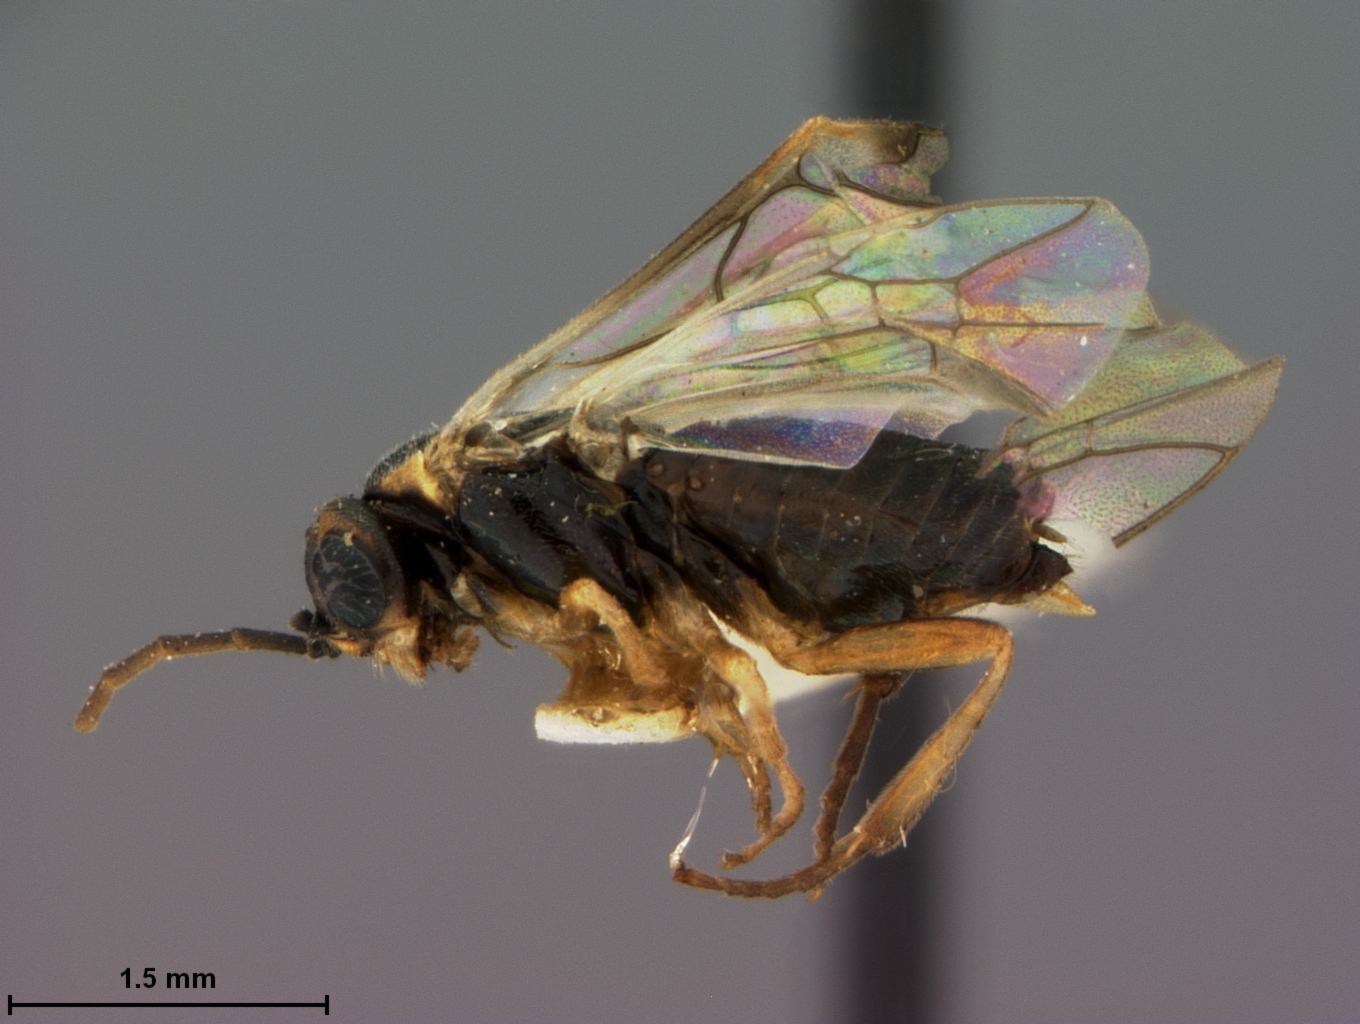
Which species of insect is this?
Pontania melanosoma
